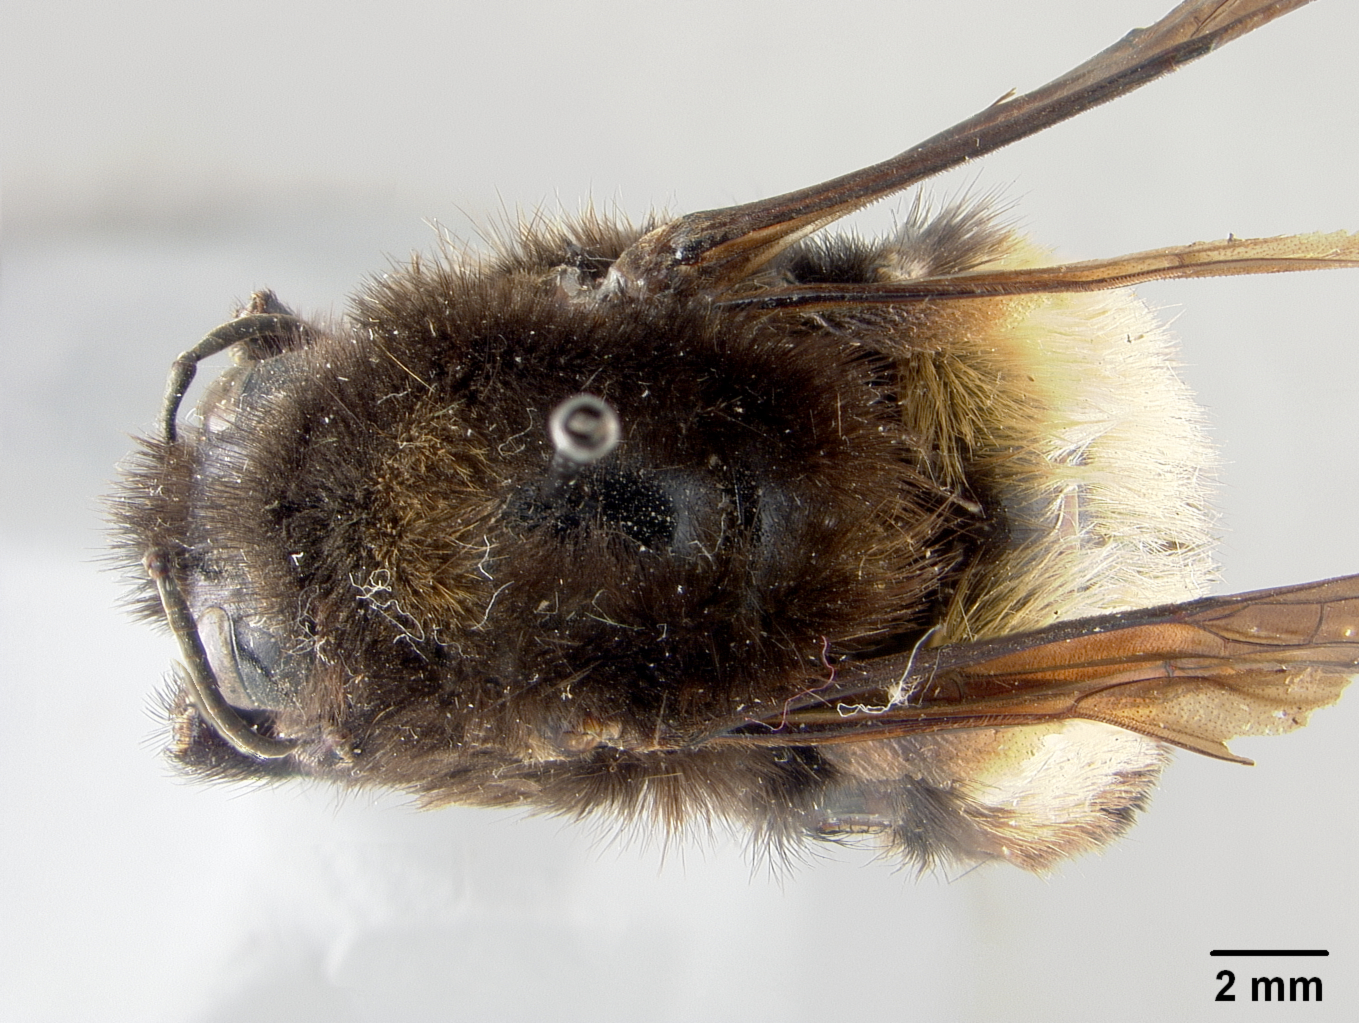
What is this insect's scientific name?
Bremus dentatus
